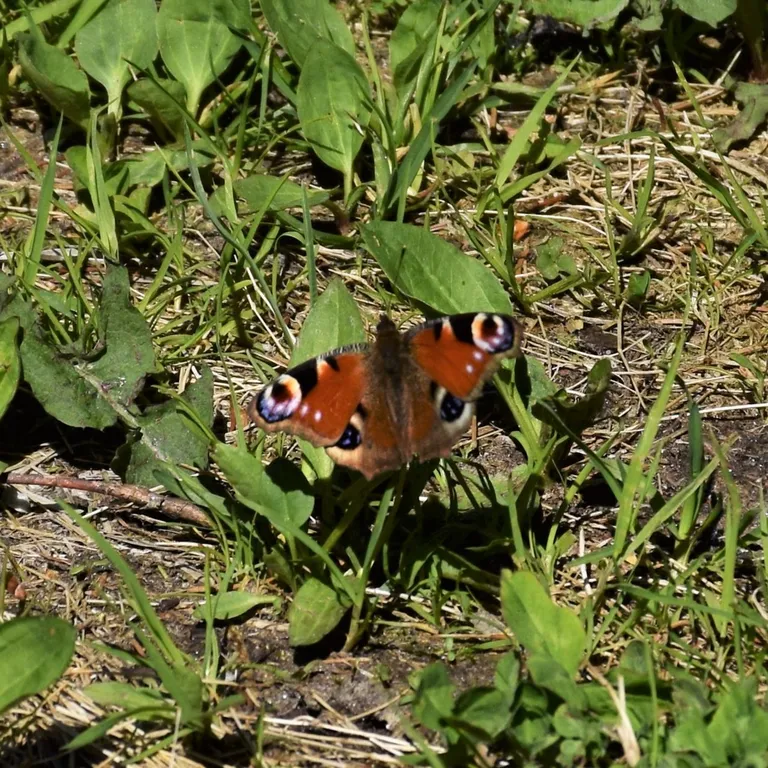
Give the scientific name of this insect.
Aglais io
